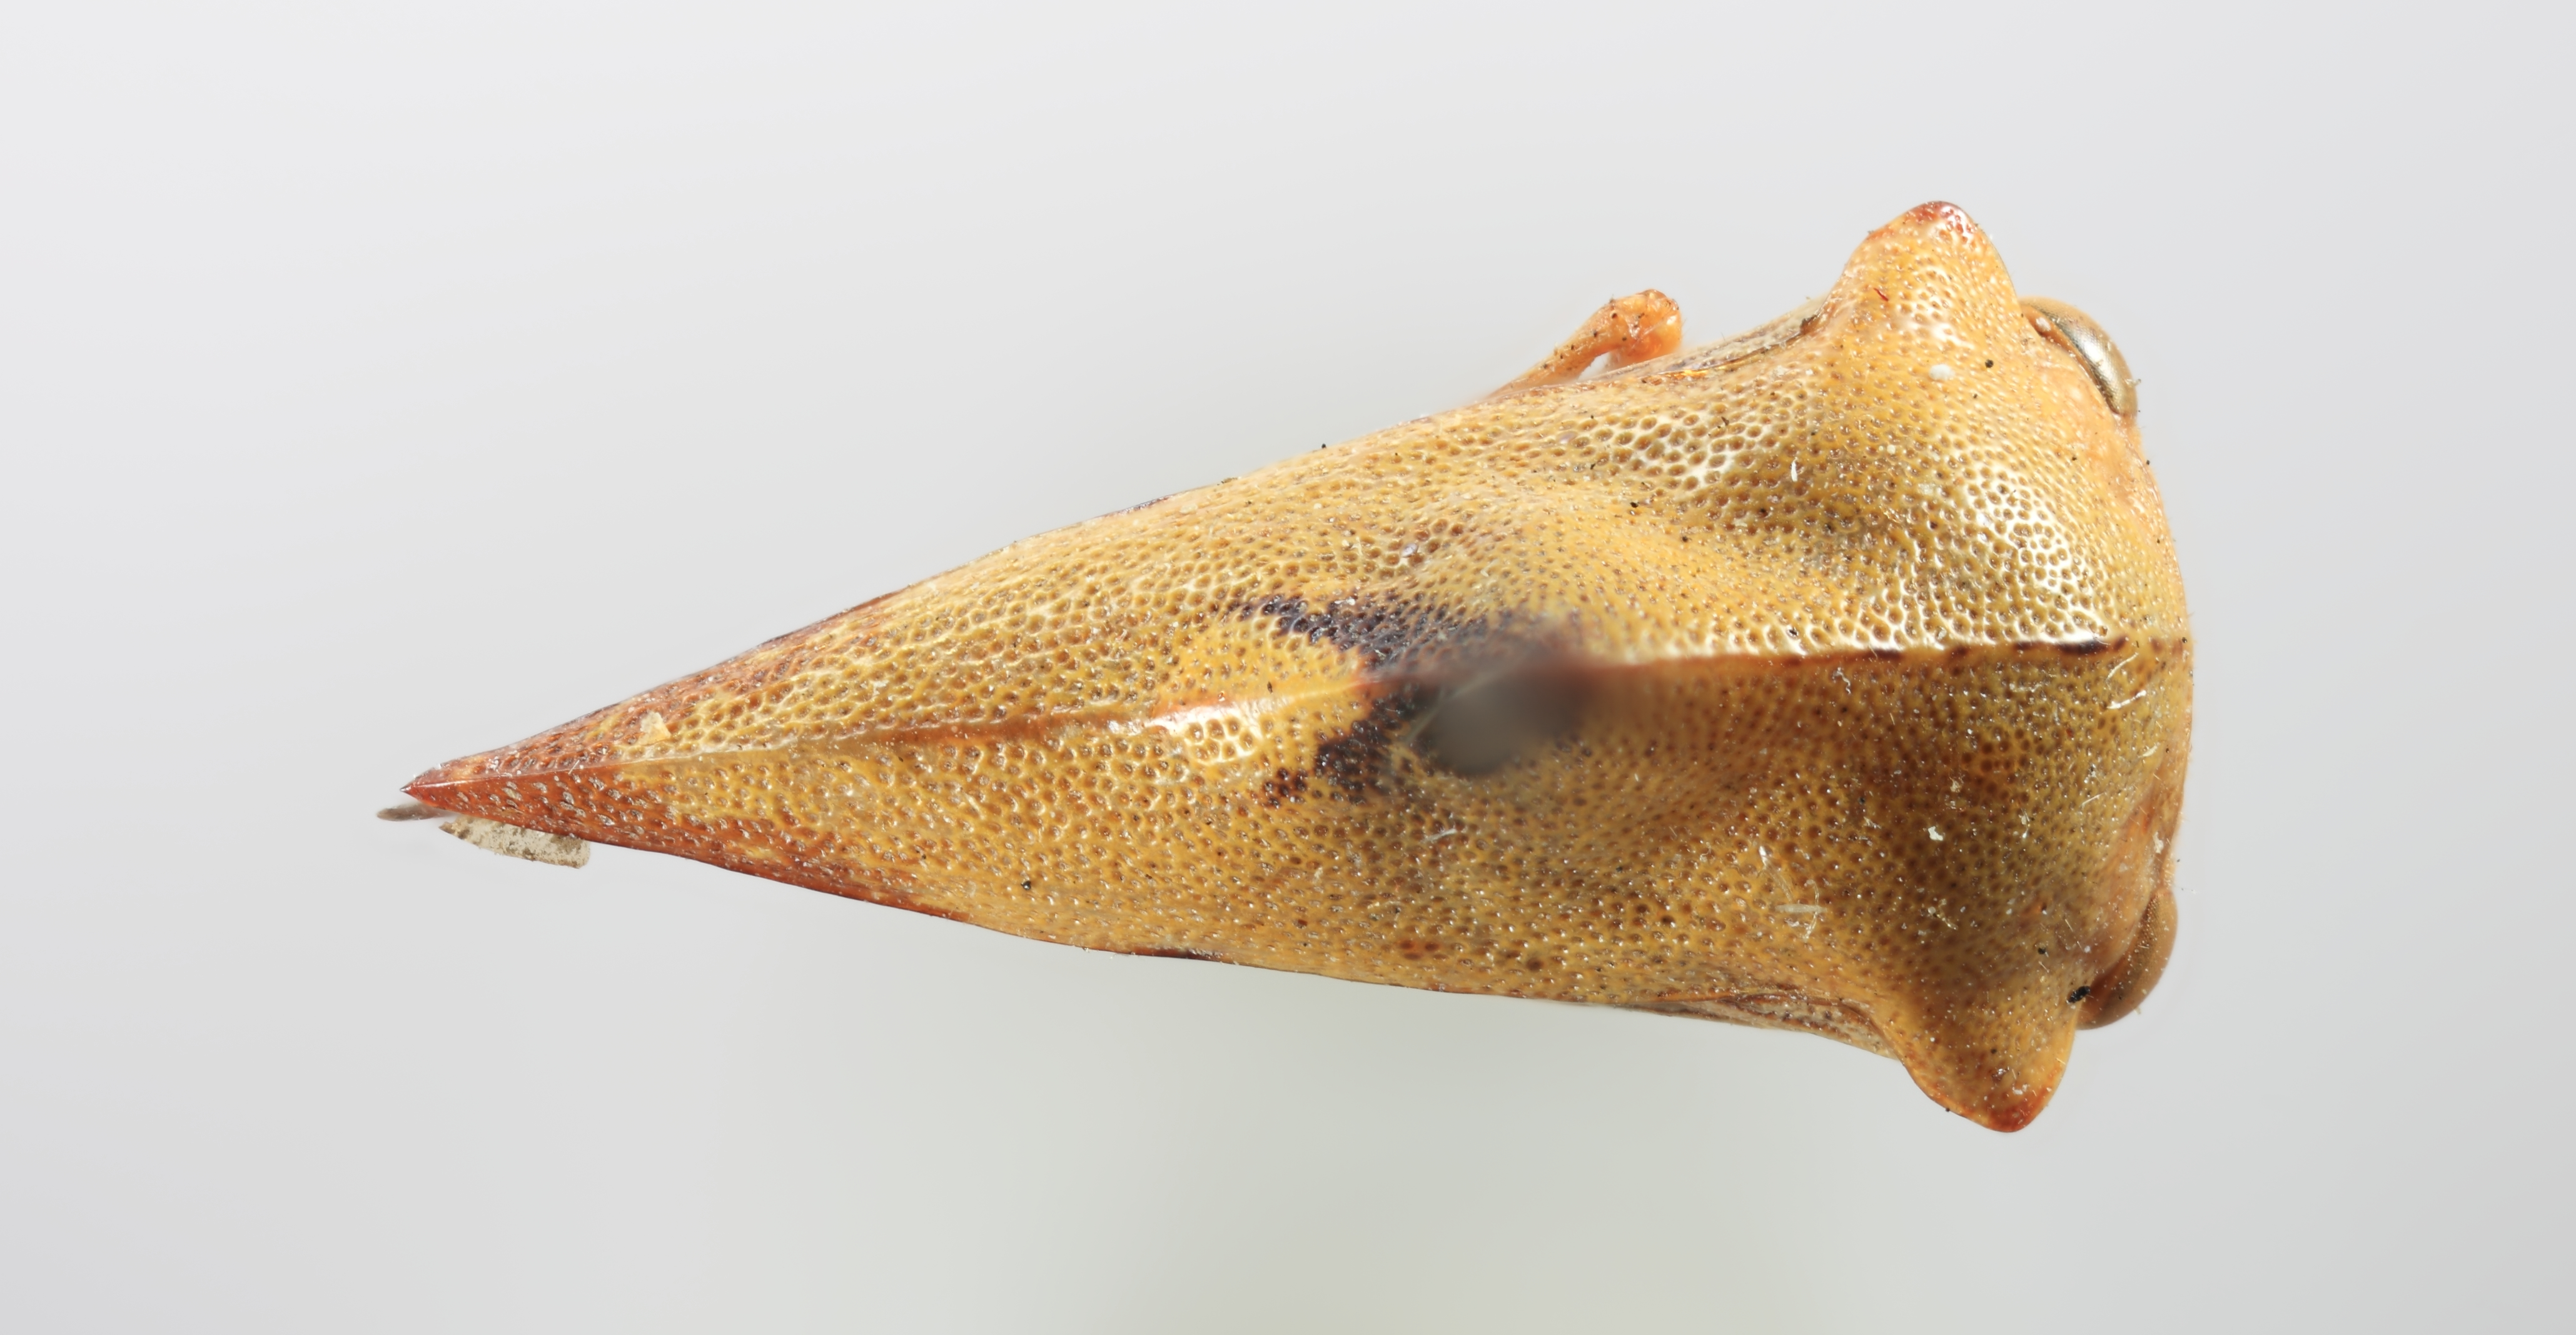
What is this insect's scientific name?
Telamona viridia
